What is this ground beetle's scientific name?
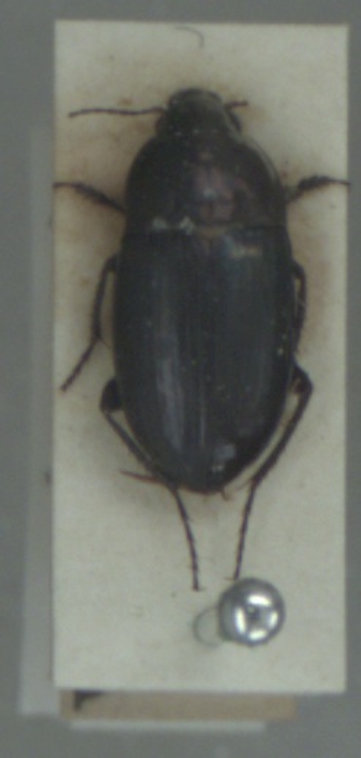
Amara famelica
